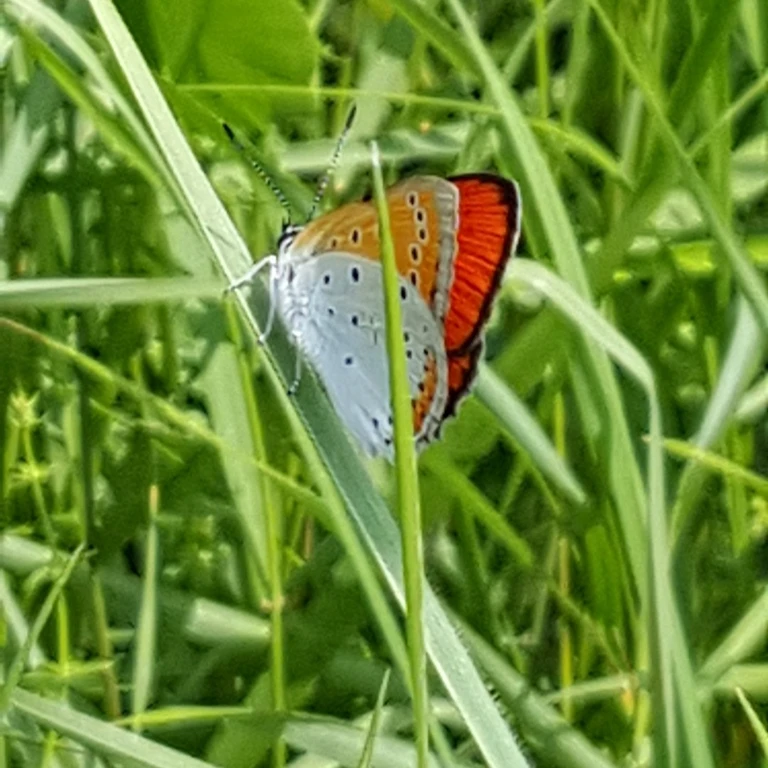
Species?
Lycaena dispar
